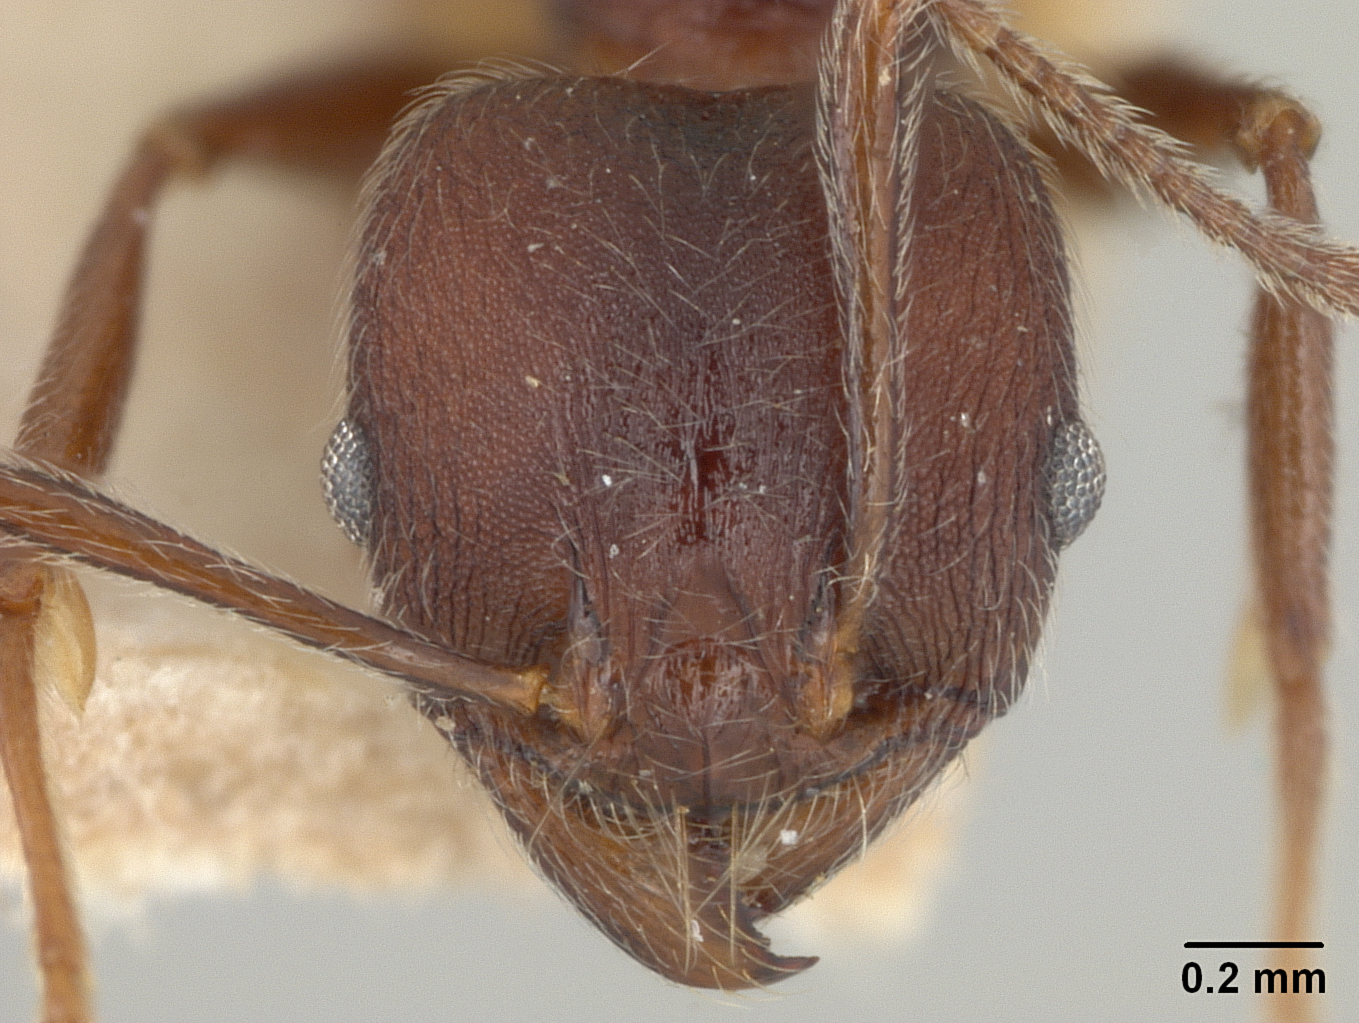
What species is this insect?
Pheidole sculpturata
